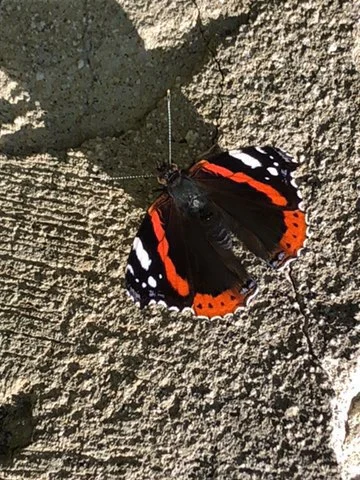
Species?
Vanessa atalanta
